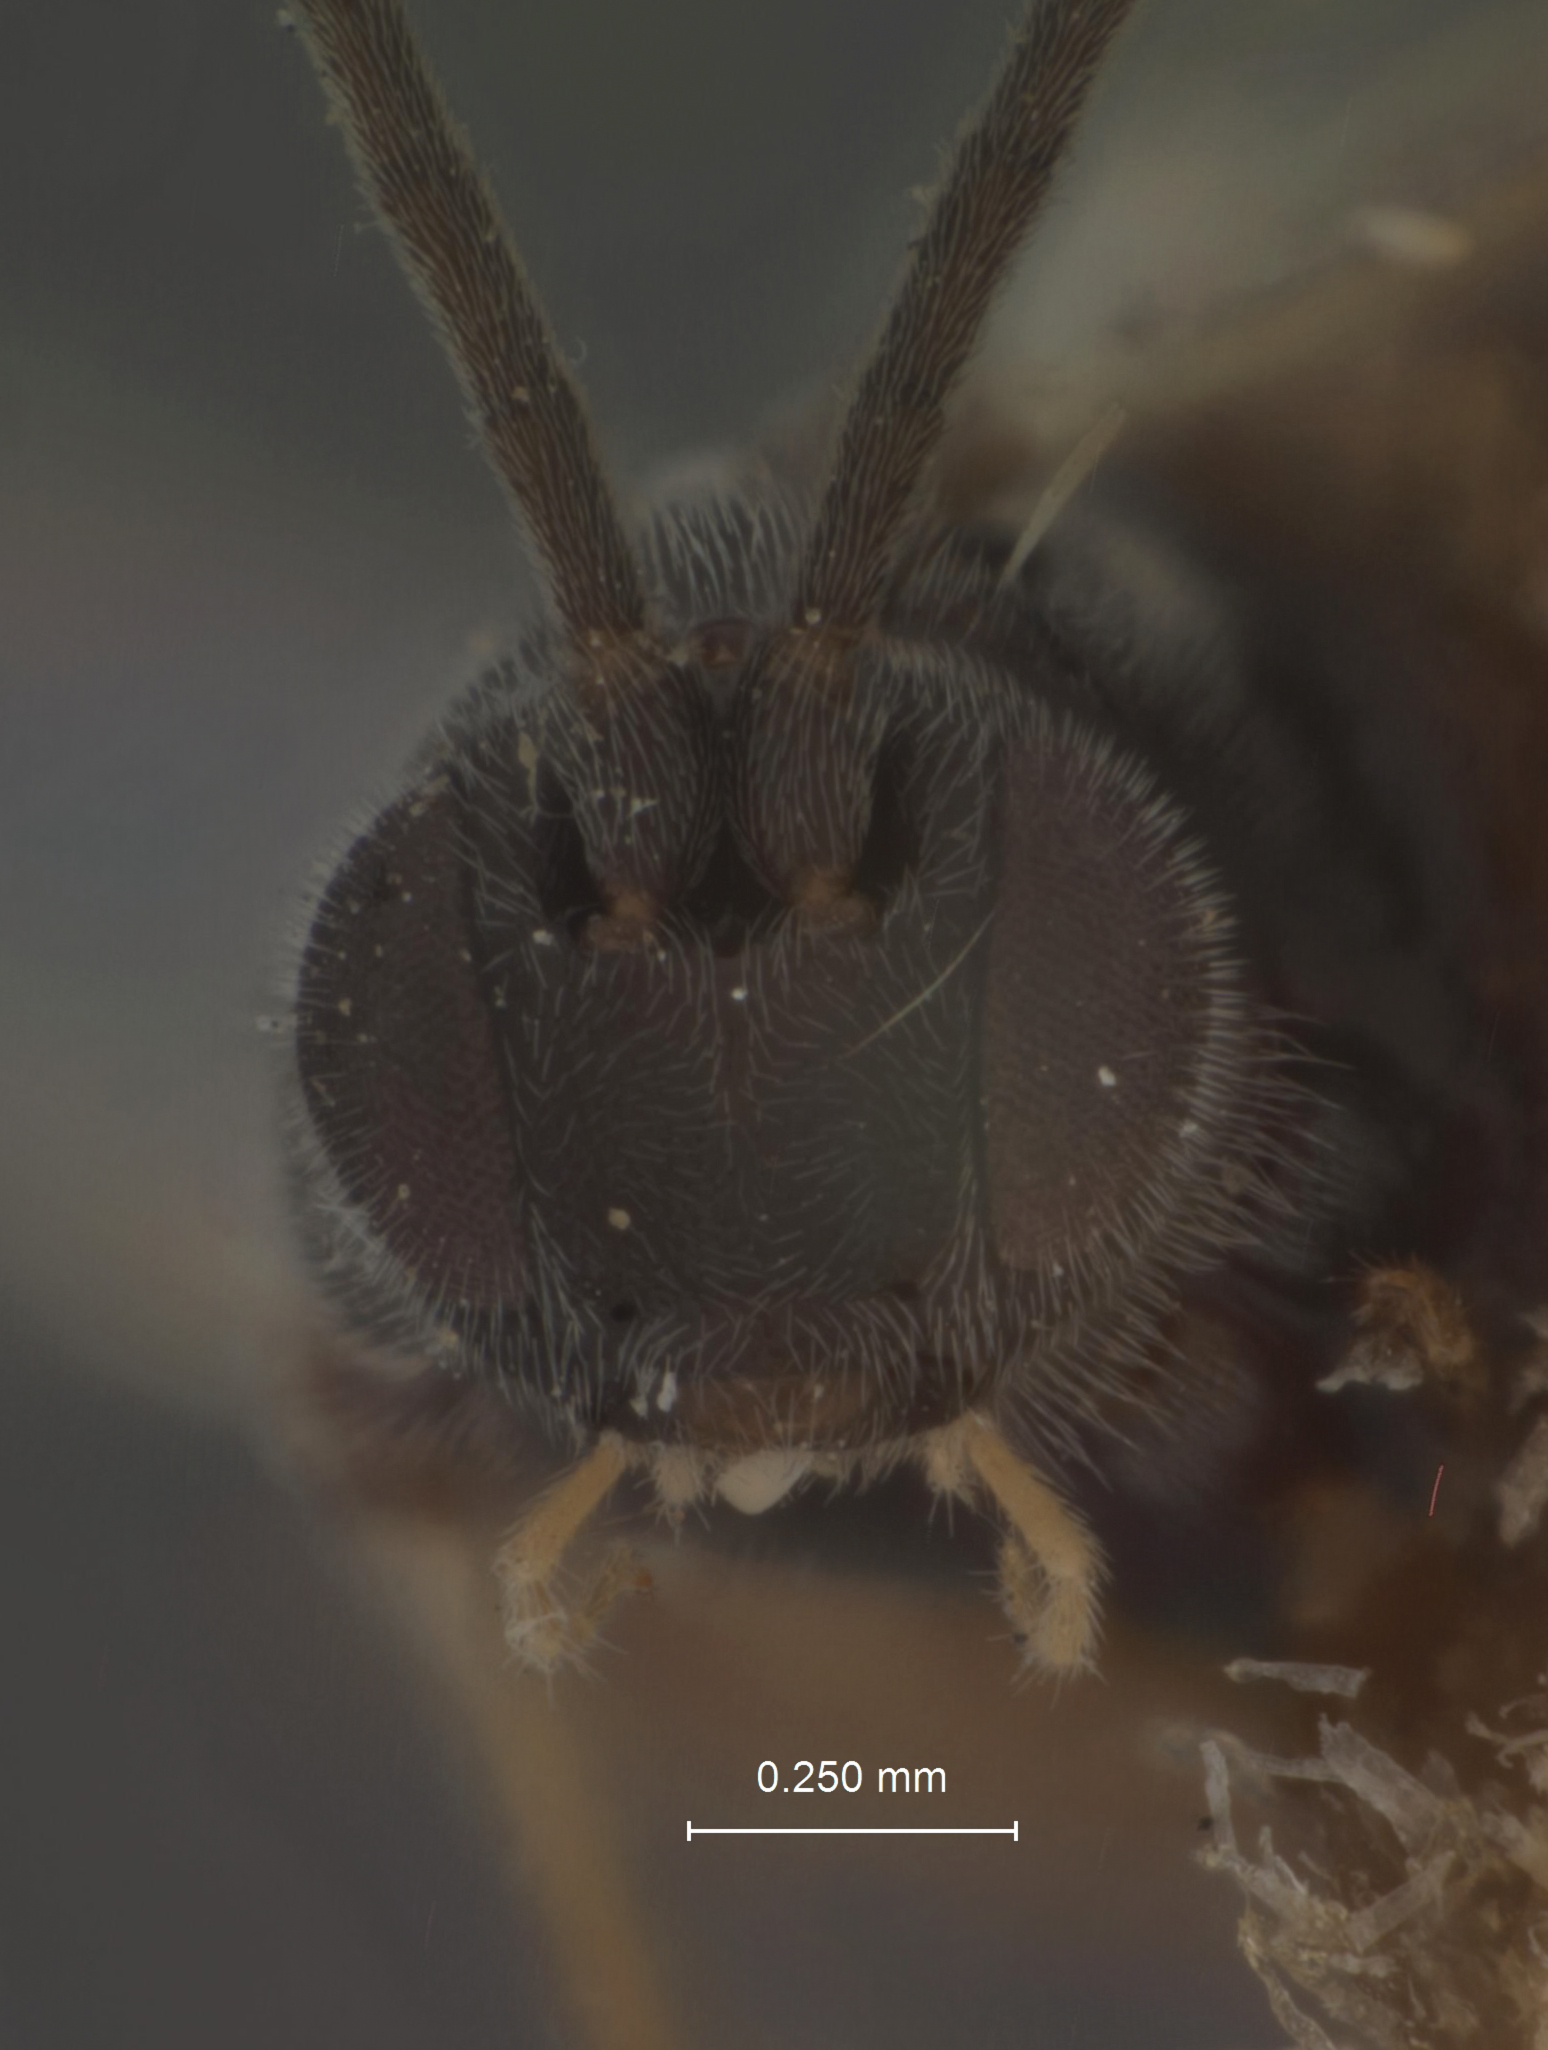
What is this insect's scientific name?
Apanteles fumiferanae
